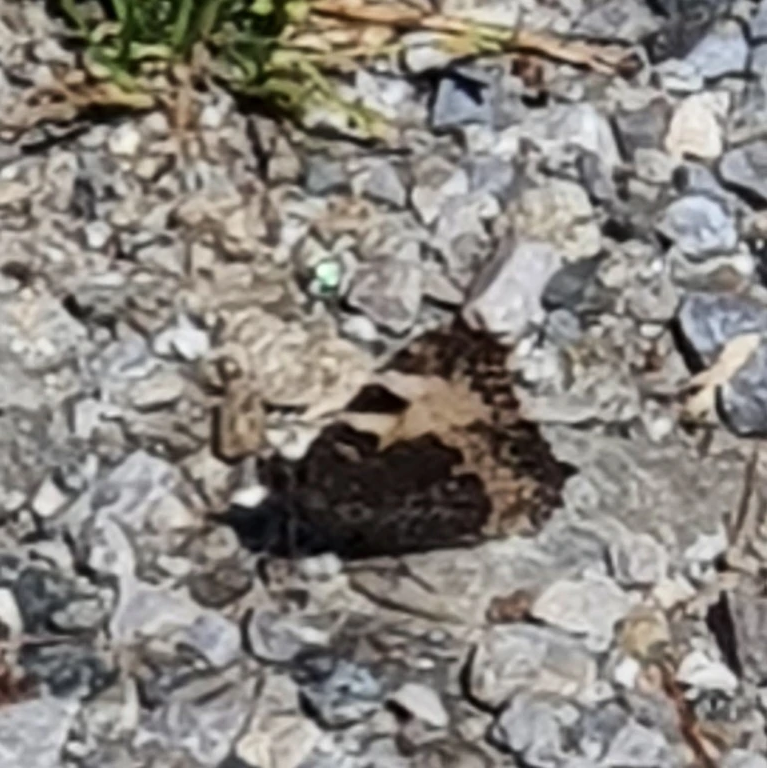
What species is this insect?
Aglais urticae
